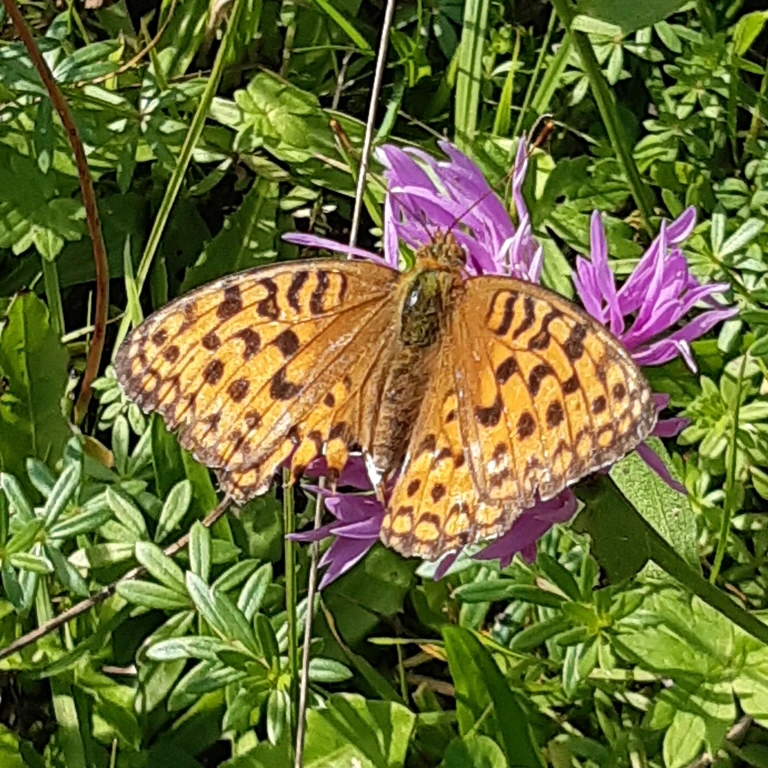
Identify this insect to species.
Fabriciana adippe
